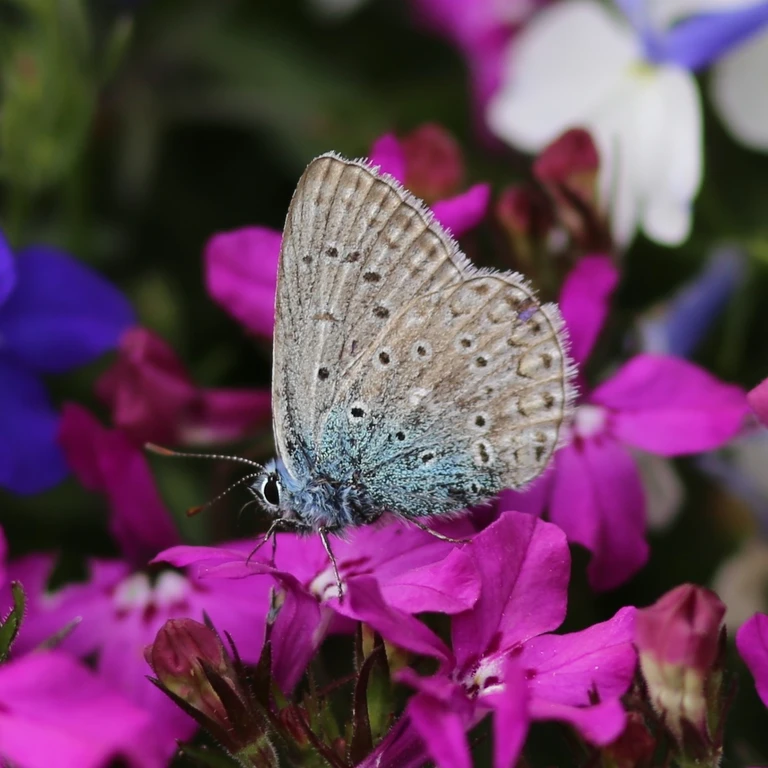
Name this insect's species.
Polyommatus icarus
